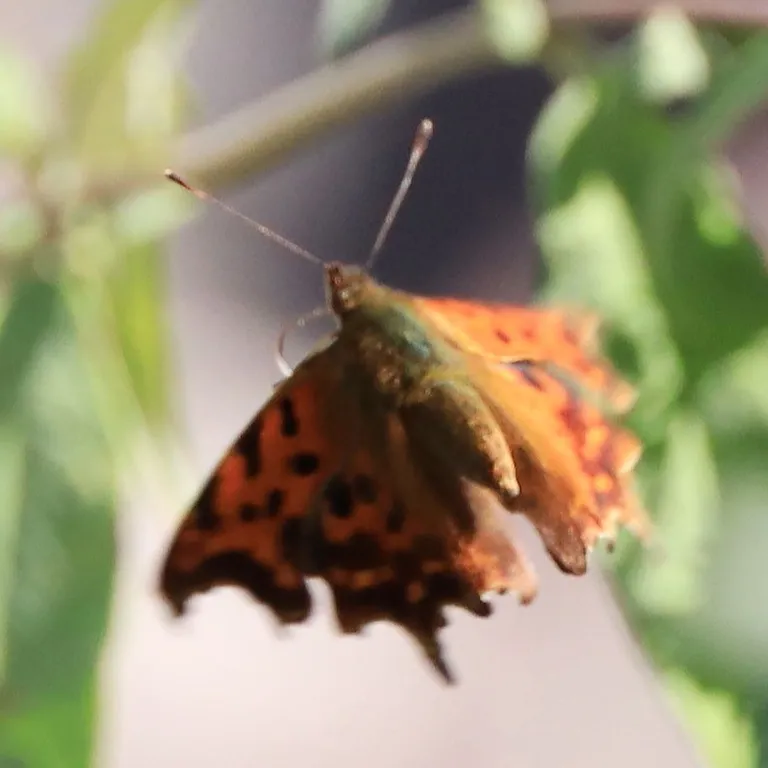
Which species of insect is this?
Polygonia c-album
